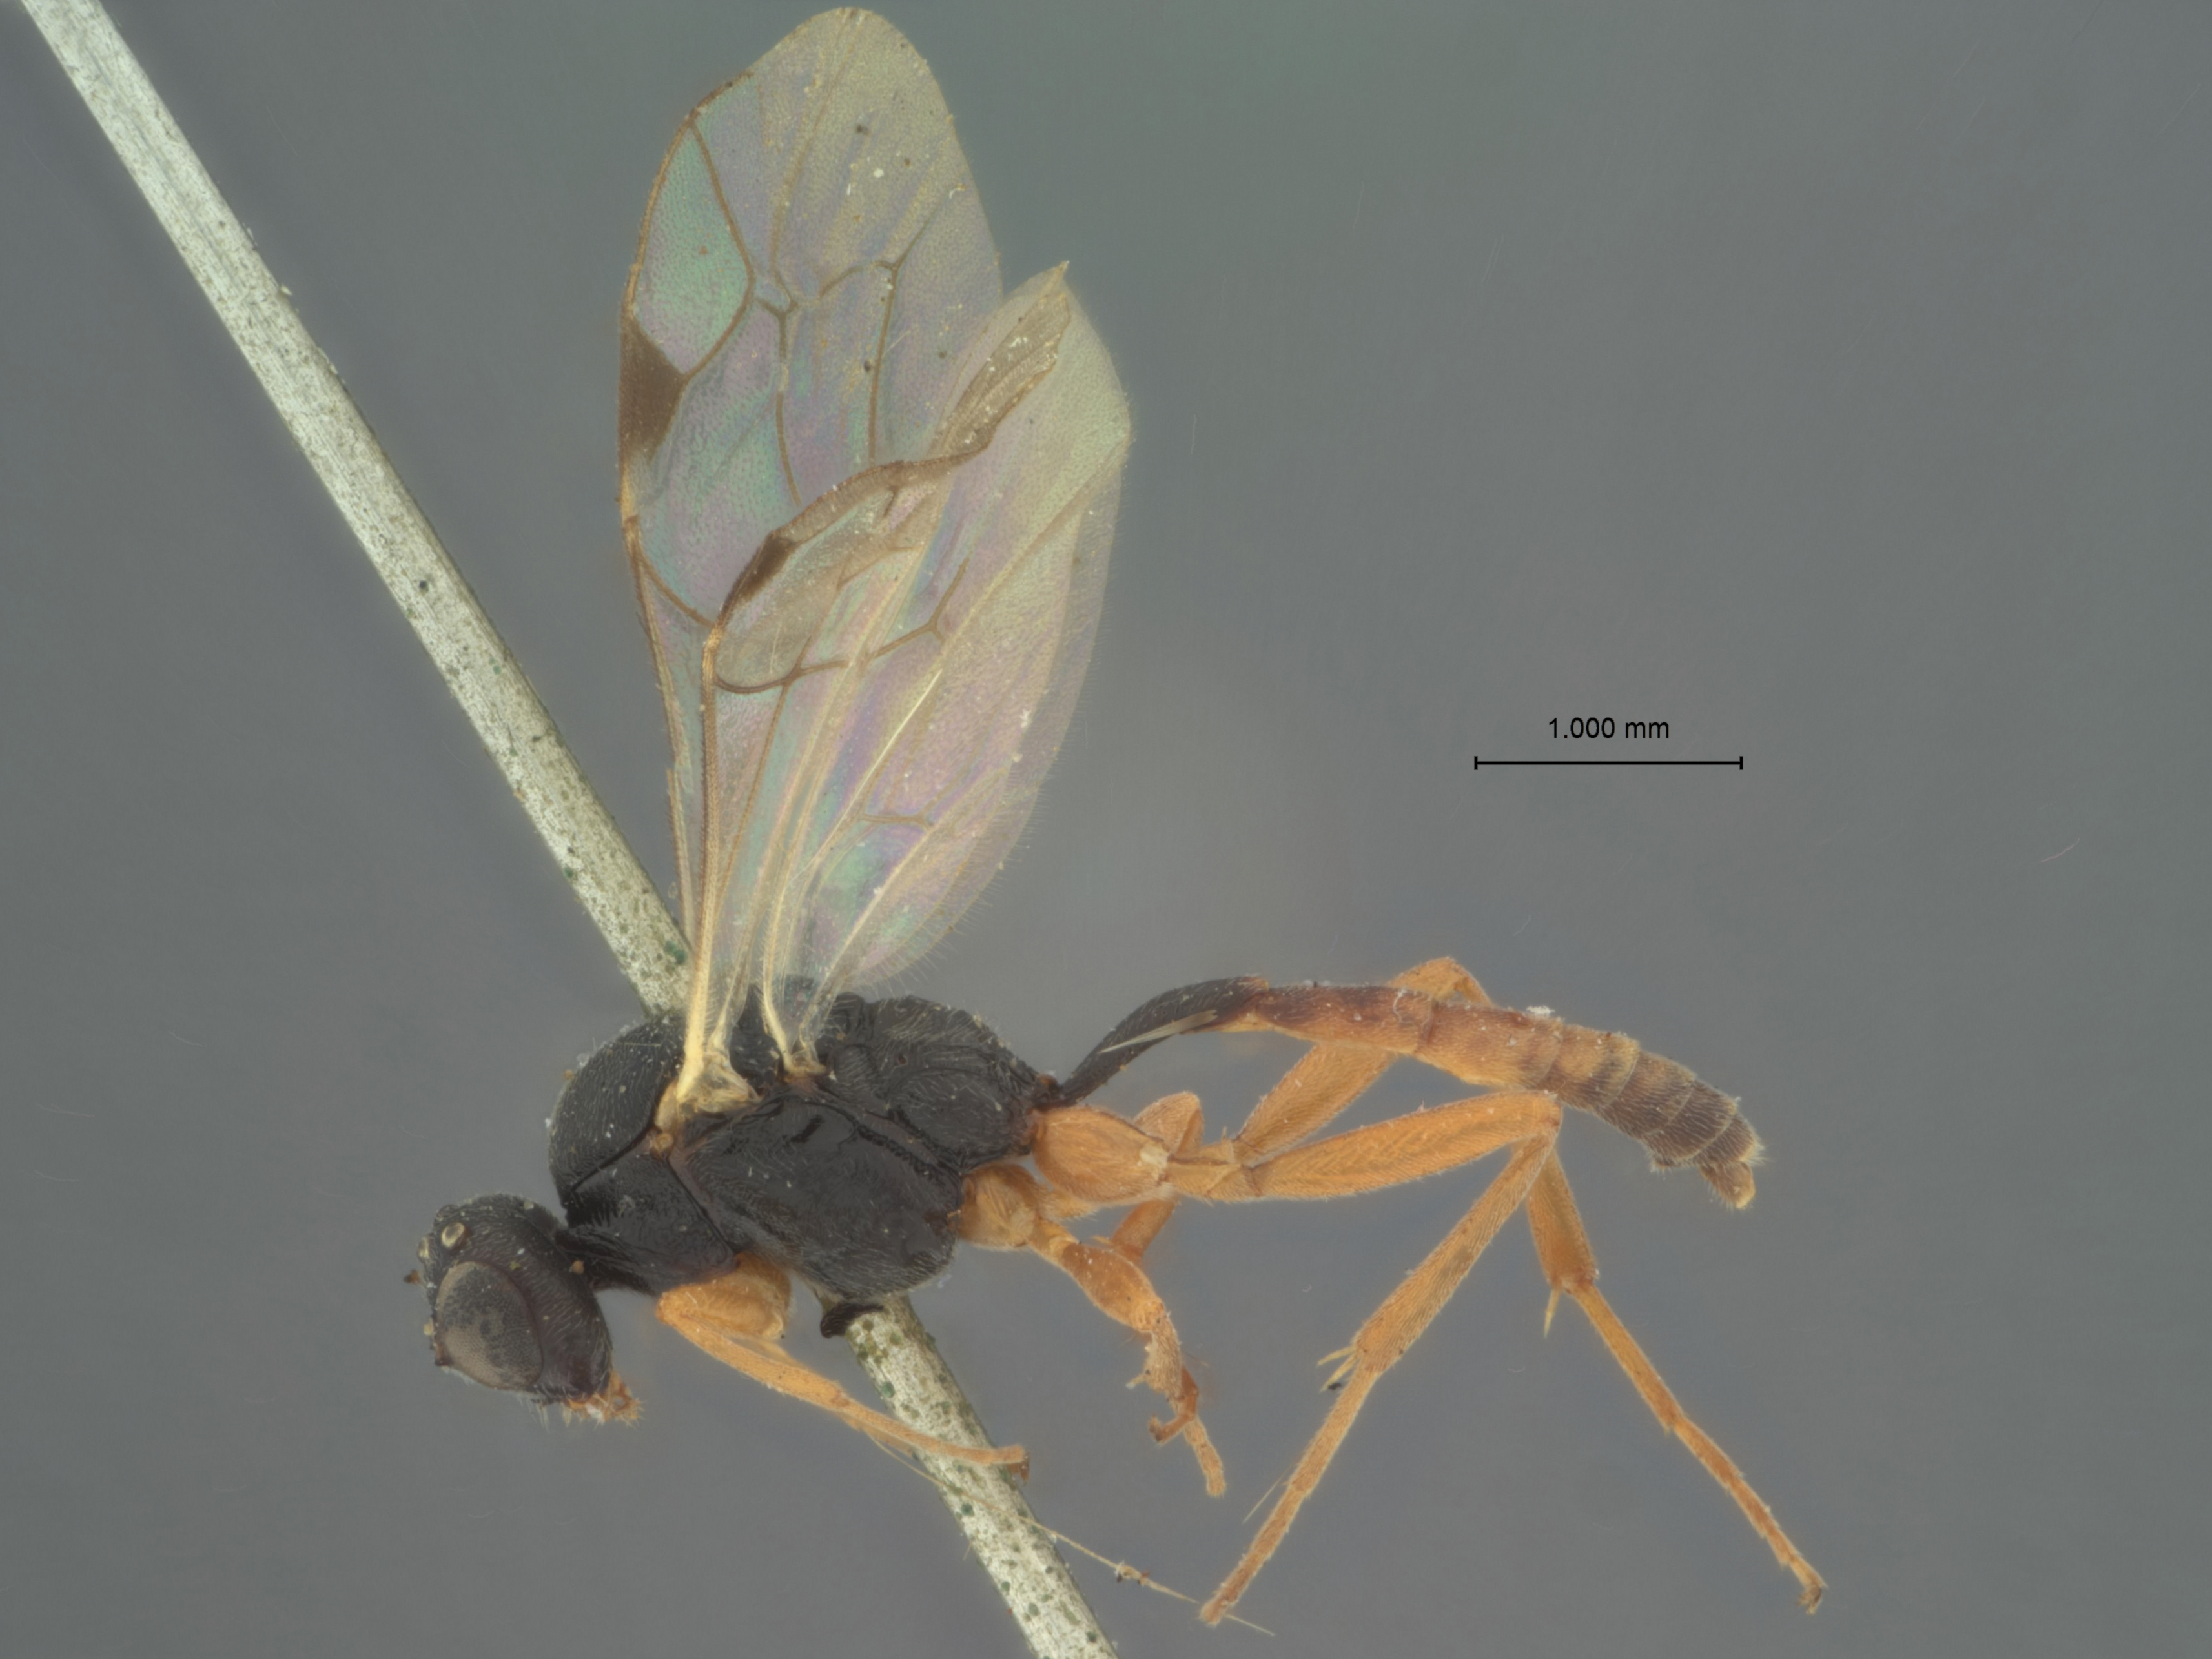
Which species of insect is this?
Mesoleptus bicoloratus
